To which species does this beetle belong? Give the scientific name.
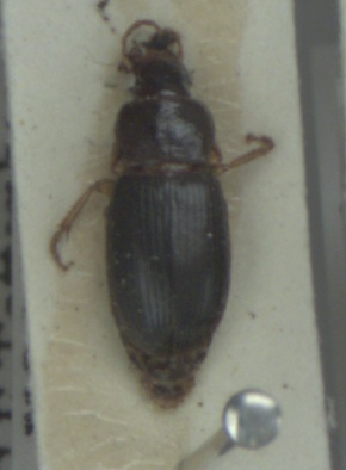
Ophonus rufibarbis
